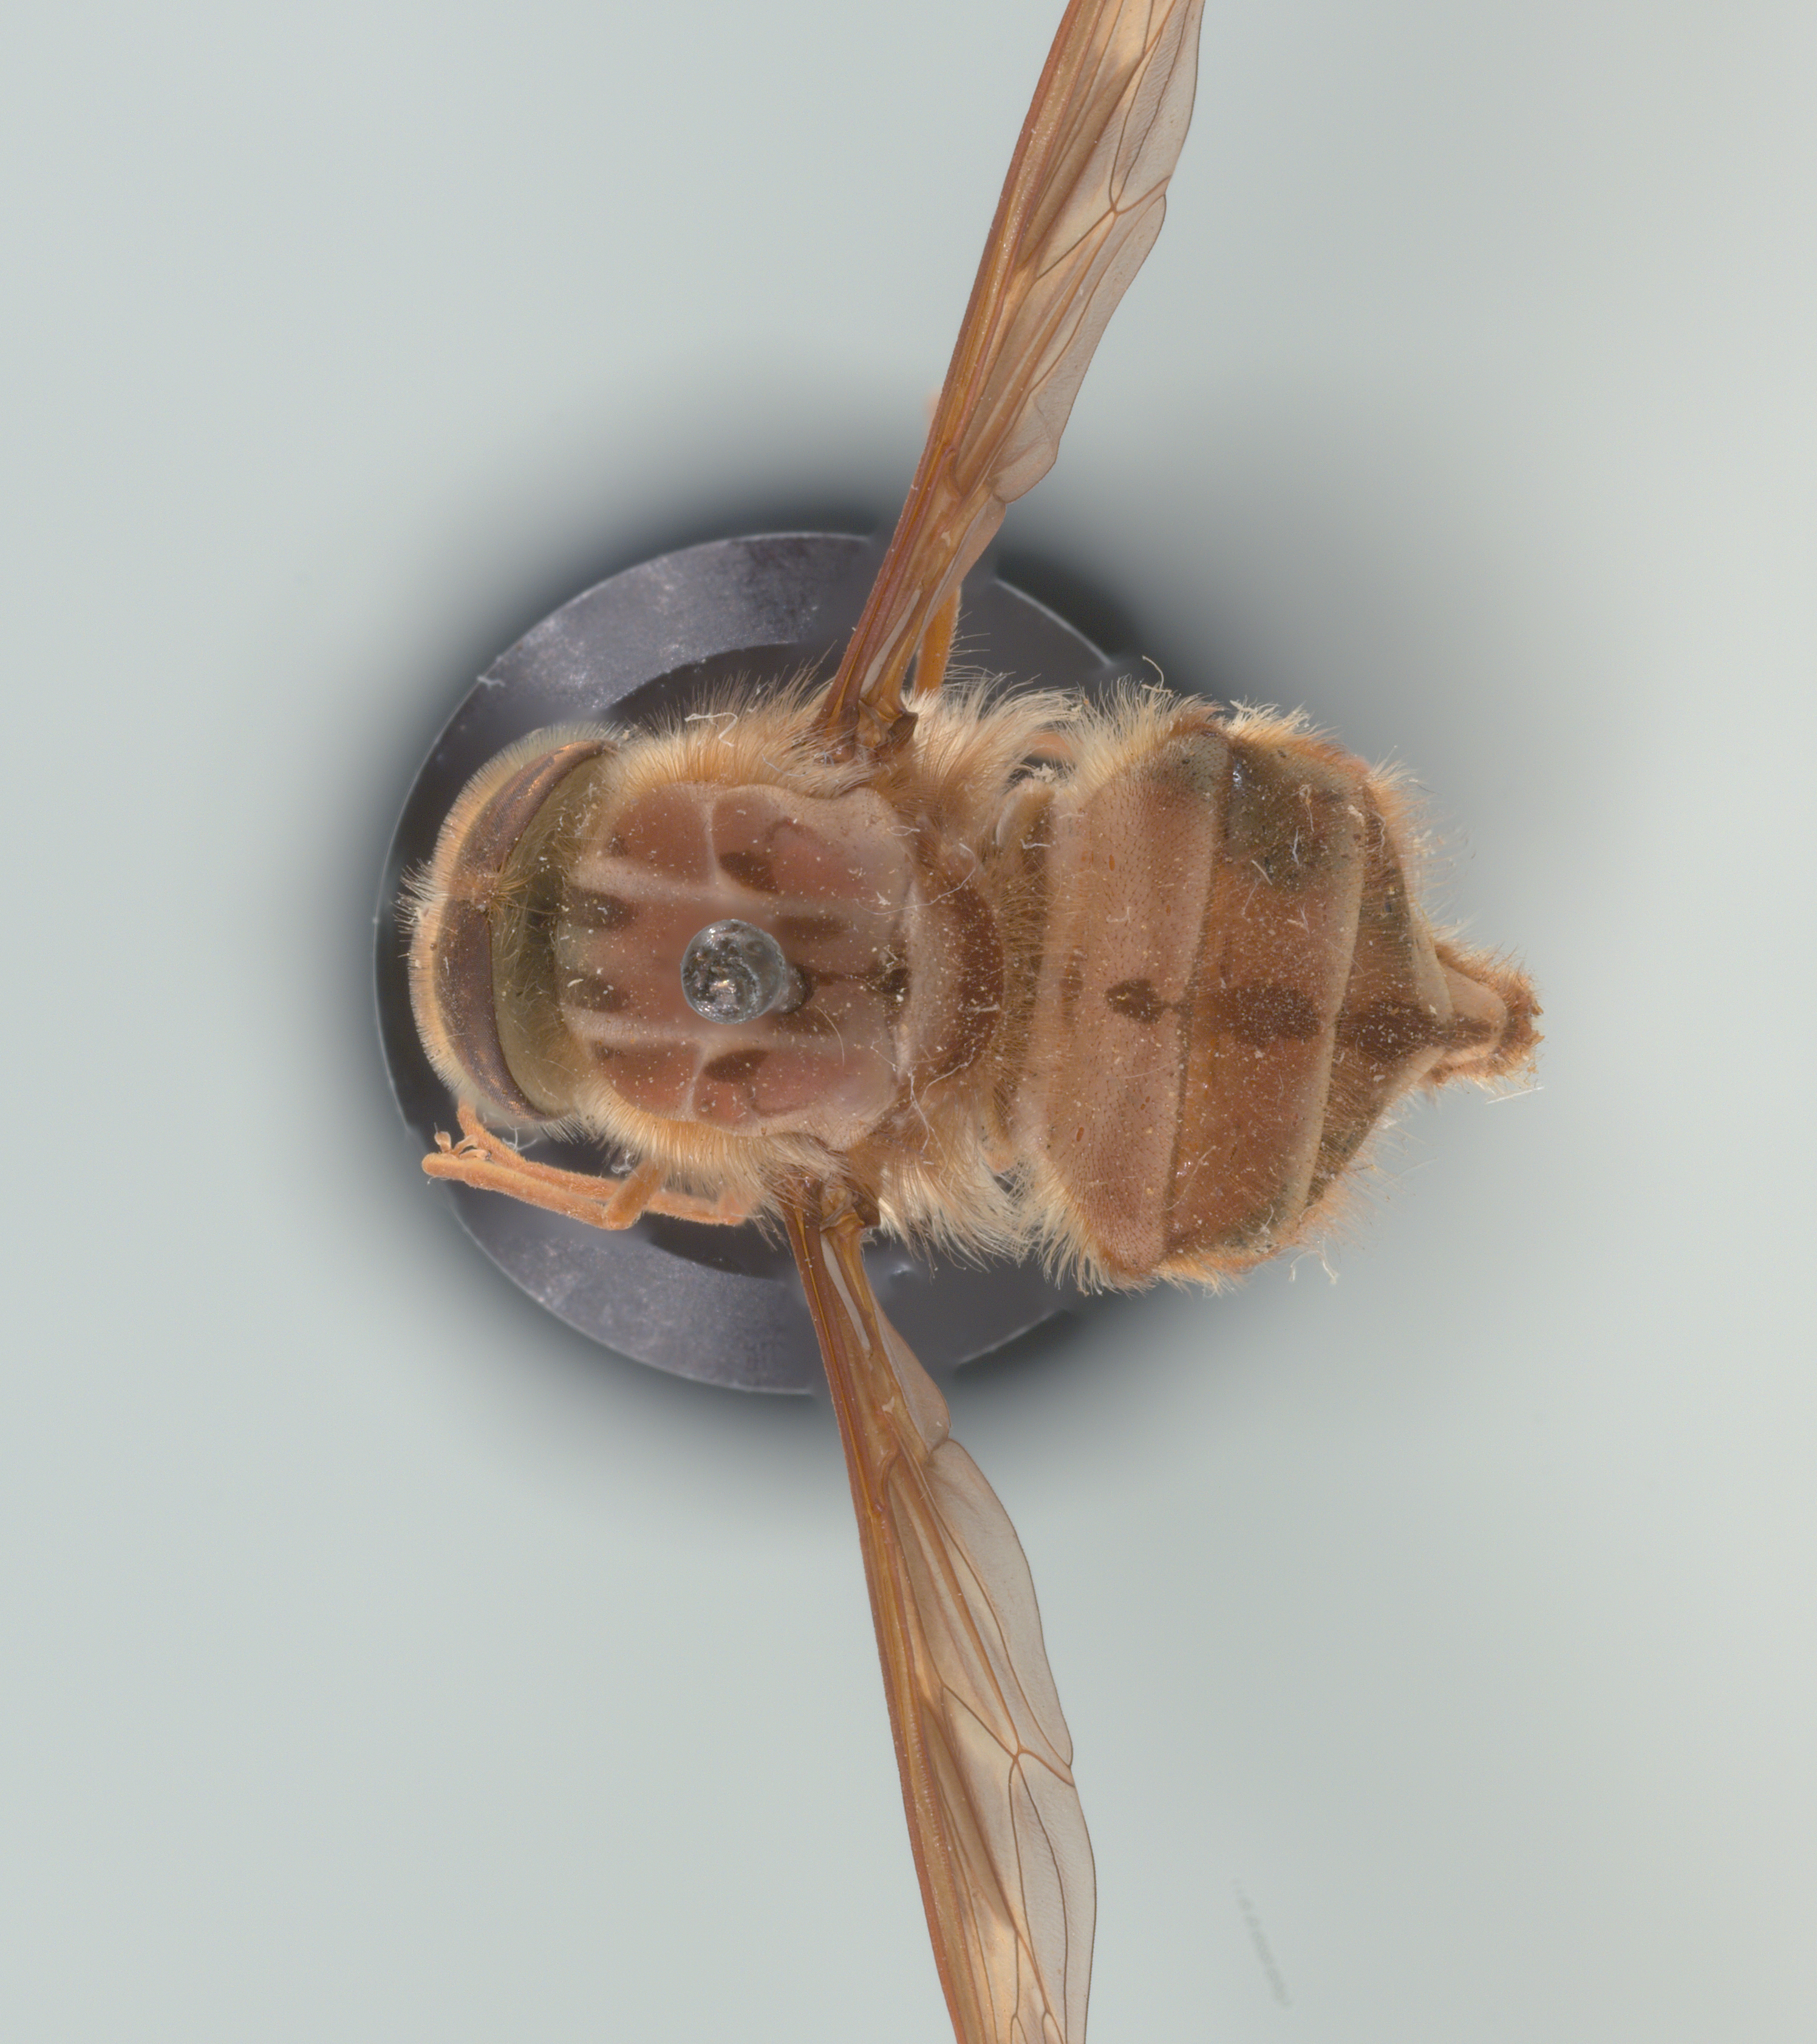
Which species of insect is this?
Hirmoneura nubipennis (also Trichophthalma nubipennis)
